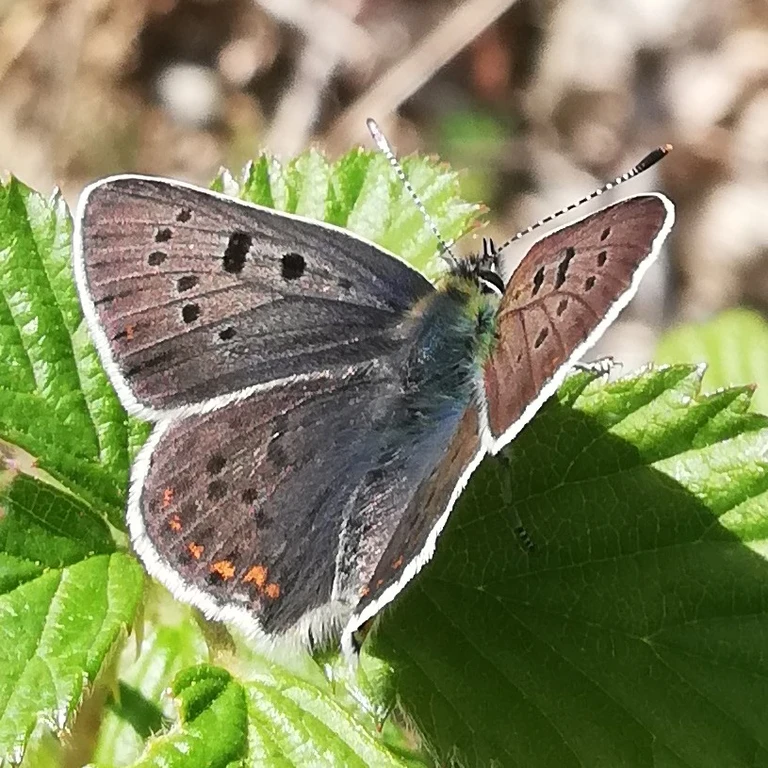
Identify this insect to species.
Lycaena tityrus (also Loweia tityrus)
